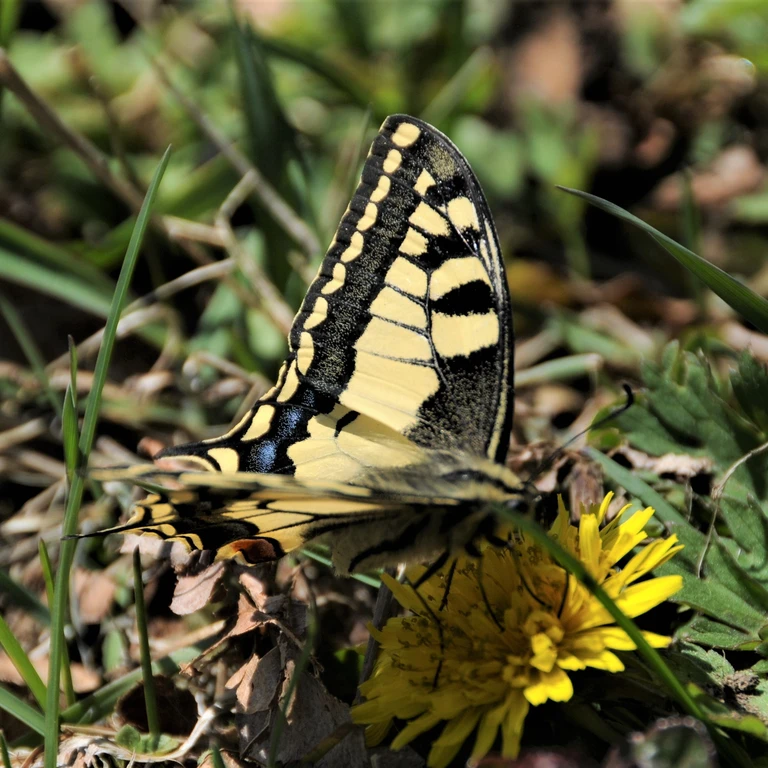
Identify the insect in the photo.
Papilio machaon
